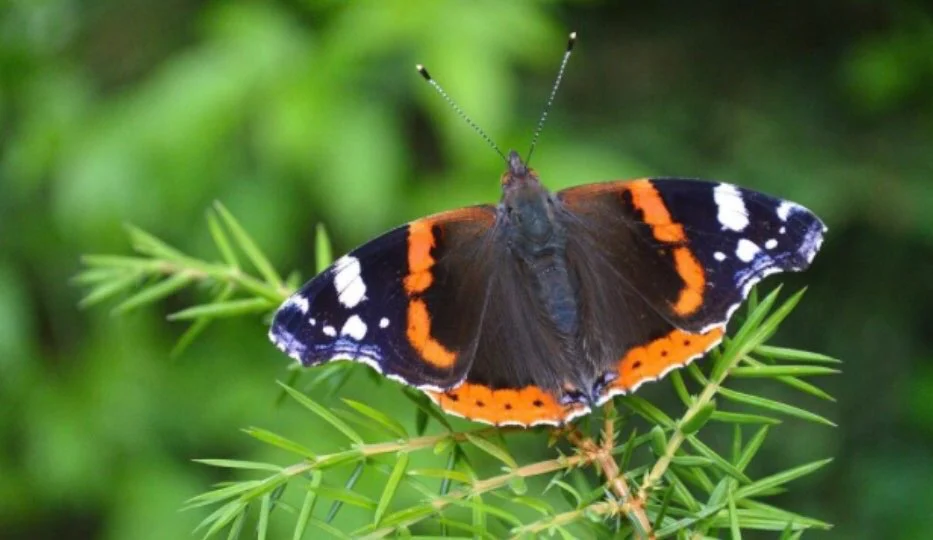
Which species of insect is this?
Vanessa atalanta
